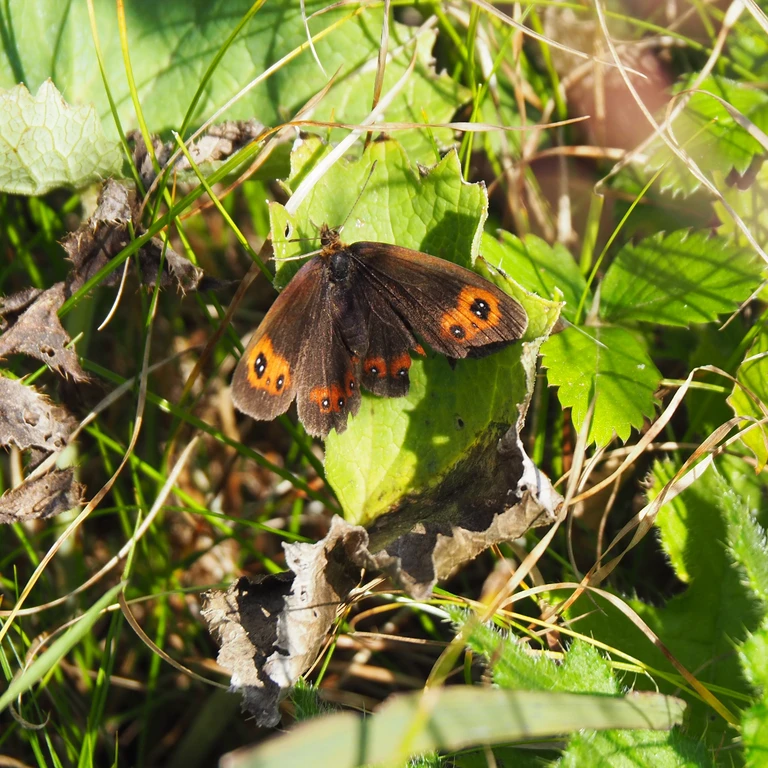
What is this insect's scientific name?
Erebia aethiops
